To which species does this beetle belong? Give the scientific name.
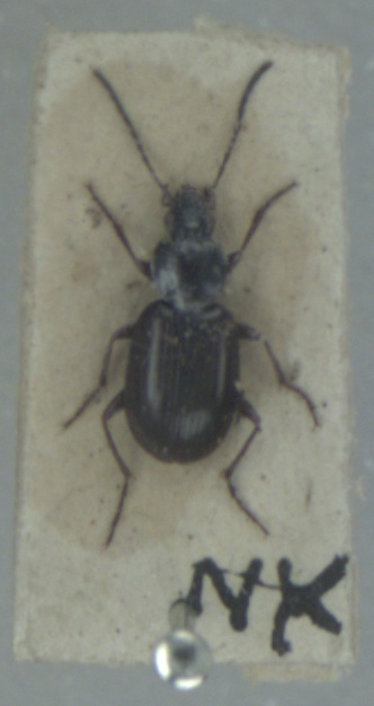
Agonum fuliginosum
